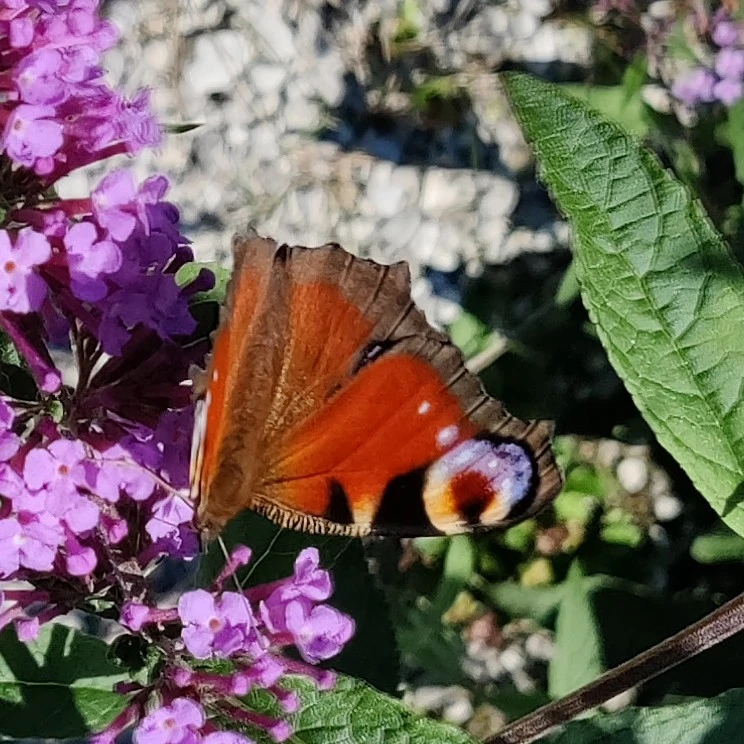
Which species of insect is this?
Aglais io
